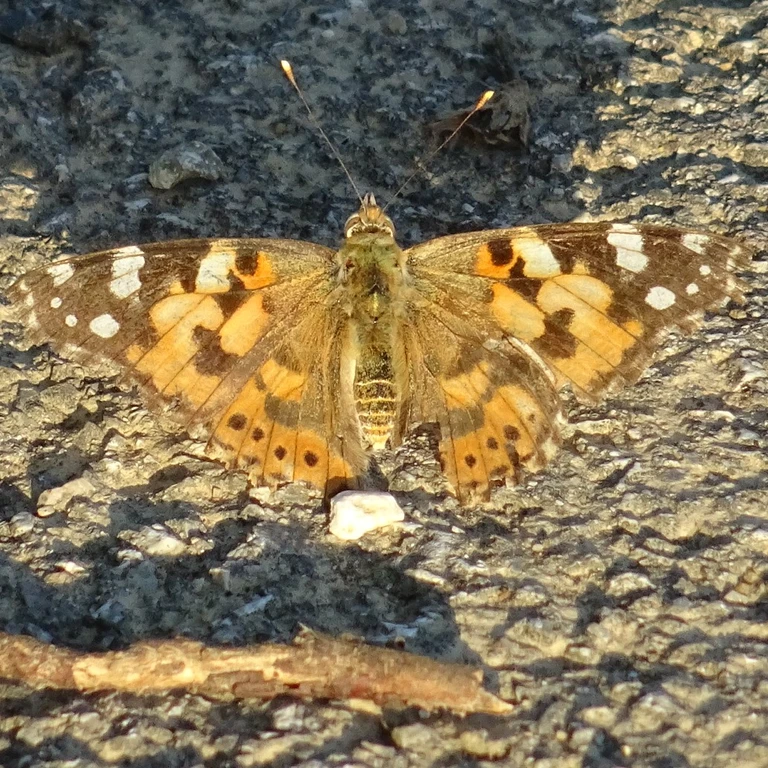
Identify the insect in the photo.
Vanessa cardui
